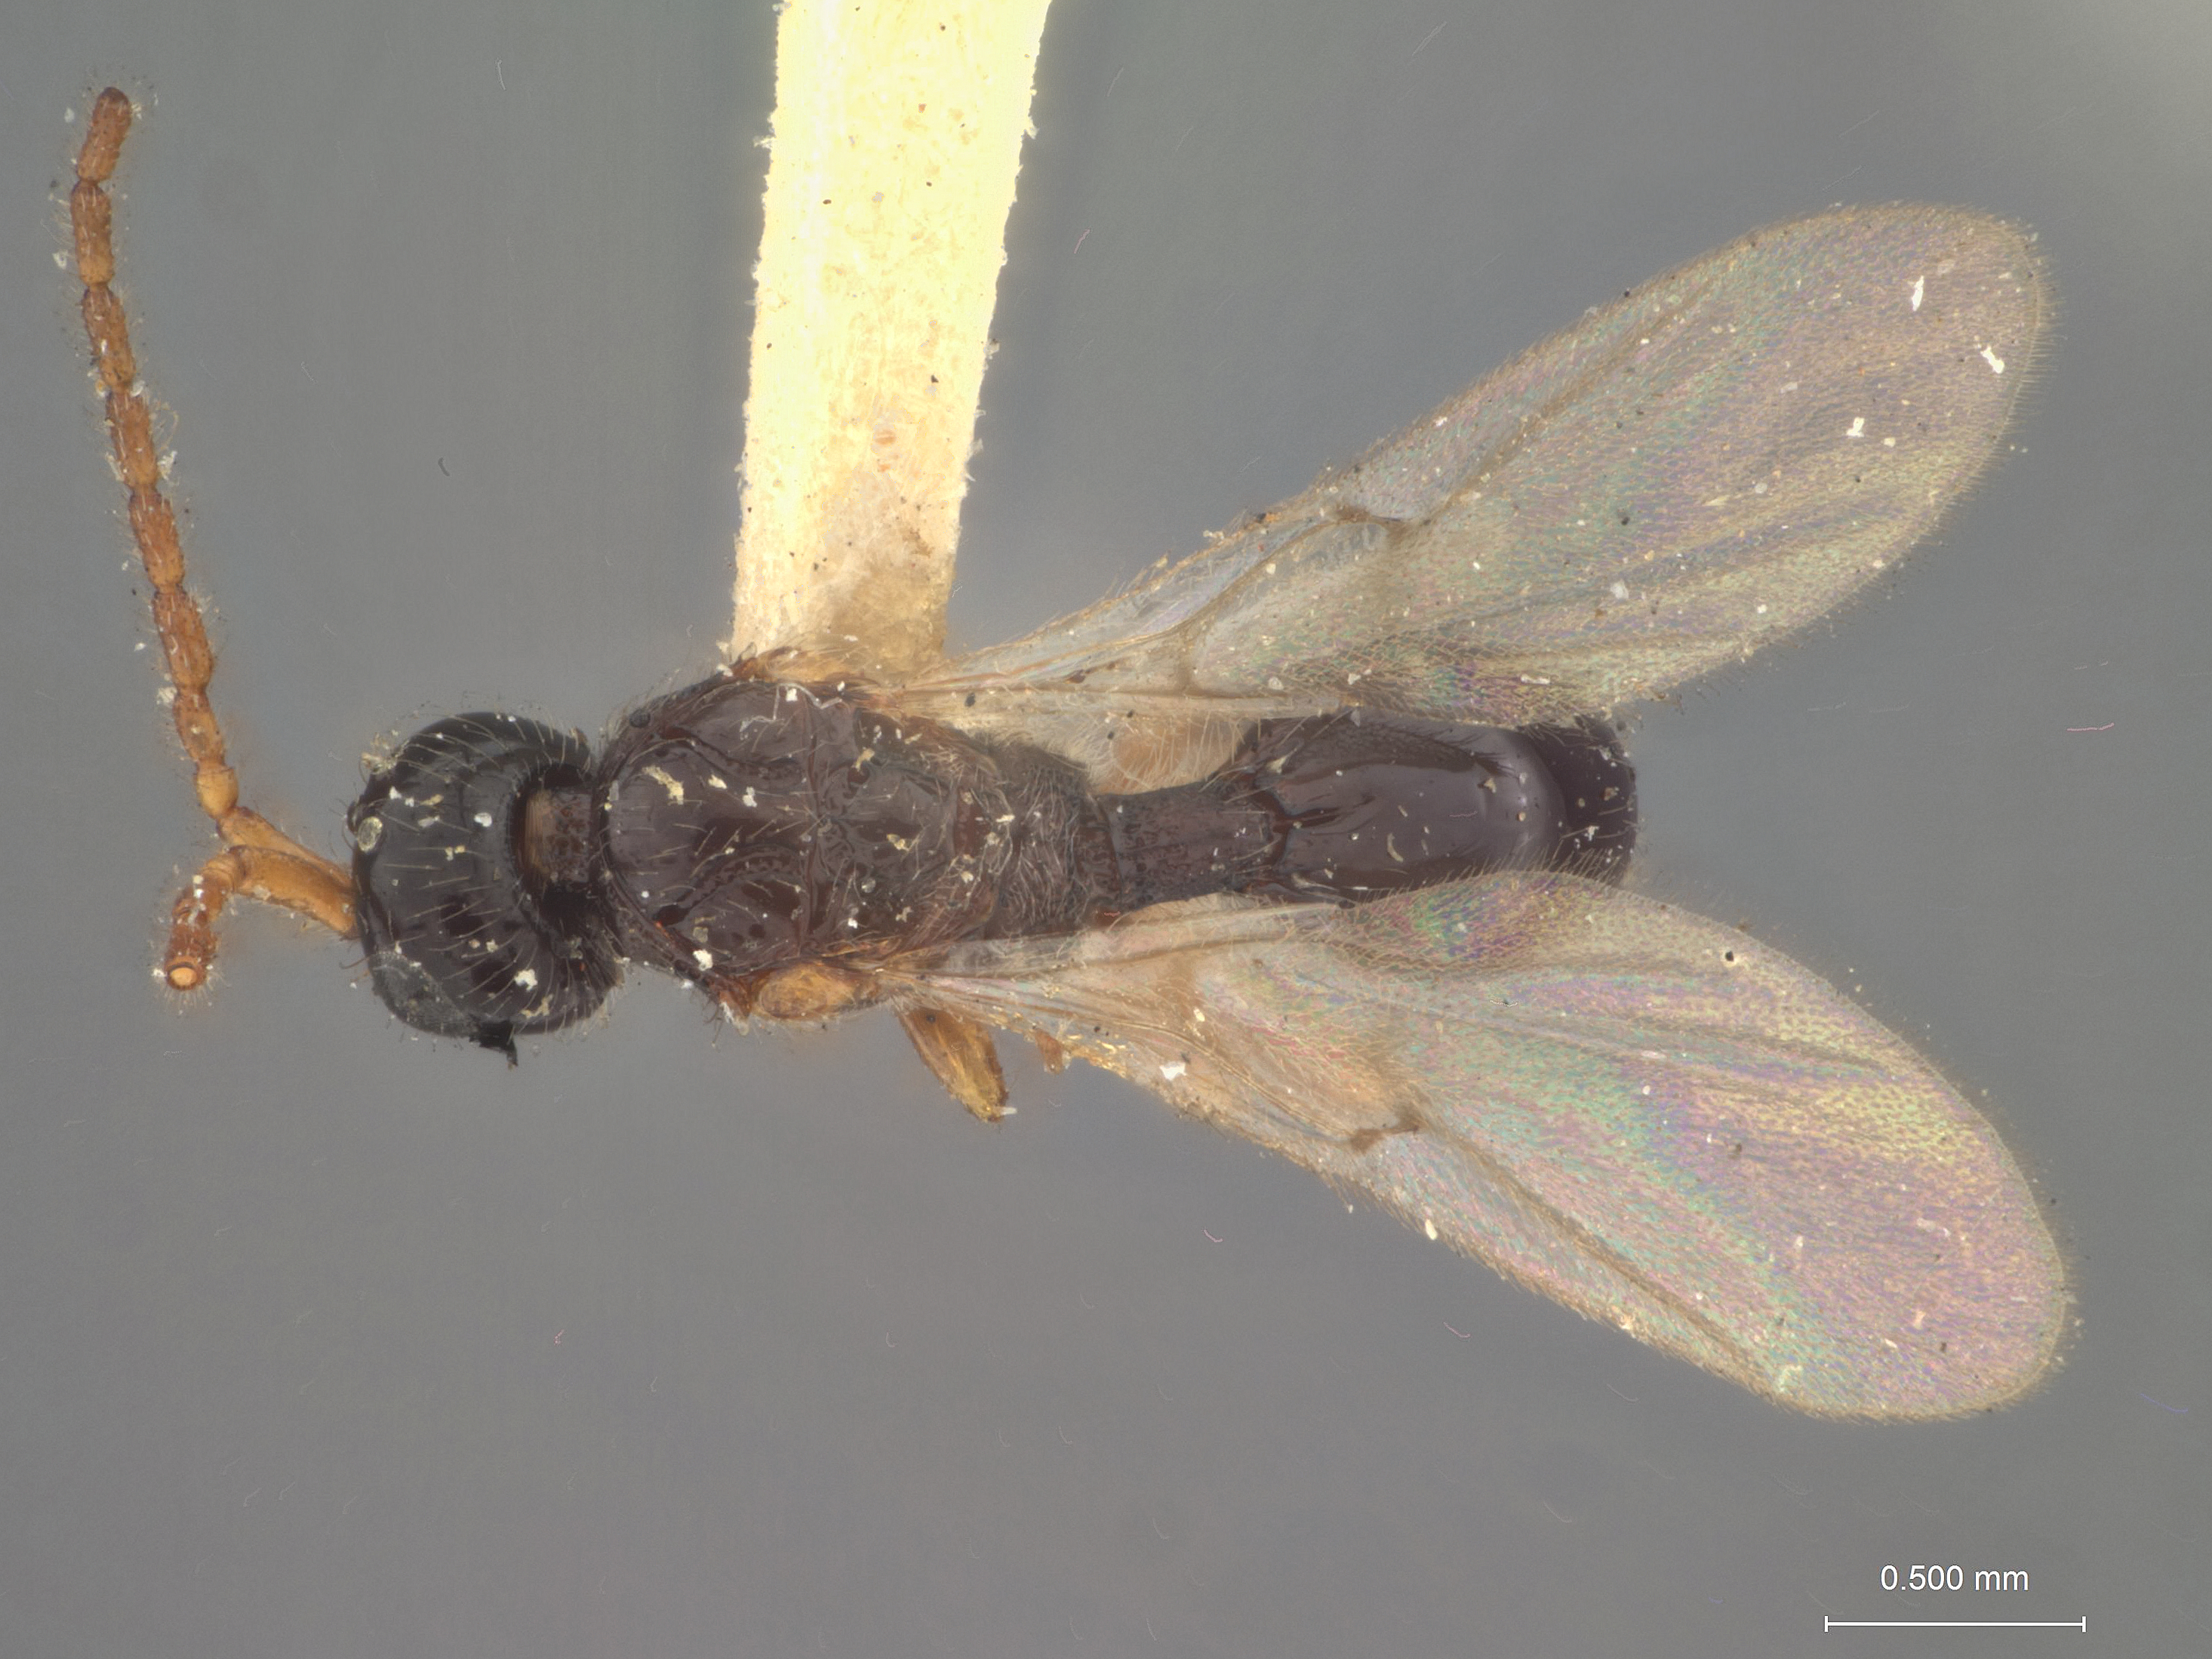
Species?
Aneurhynchus virginicus
